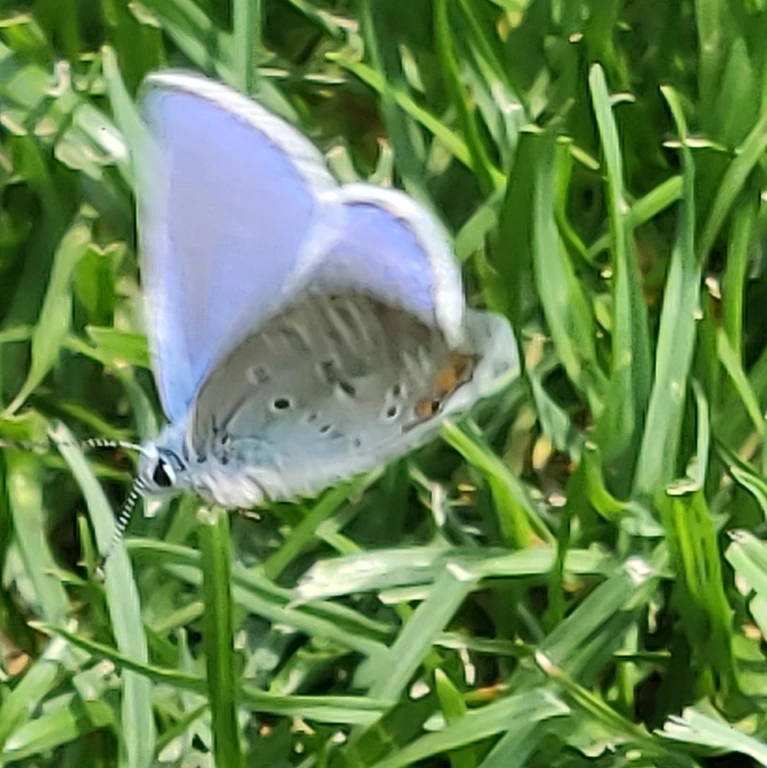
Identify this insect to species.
Polyommatus icarus
